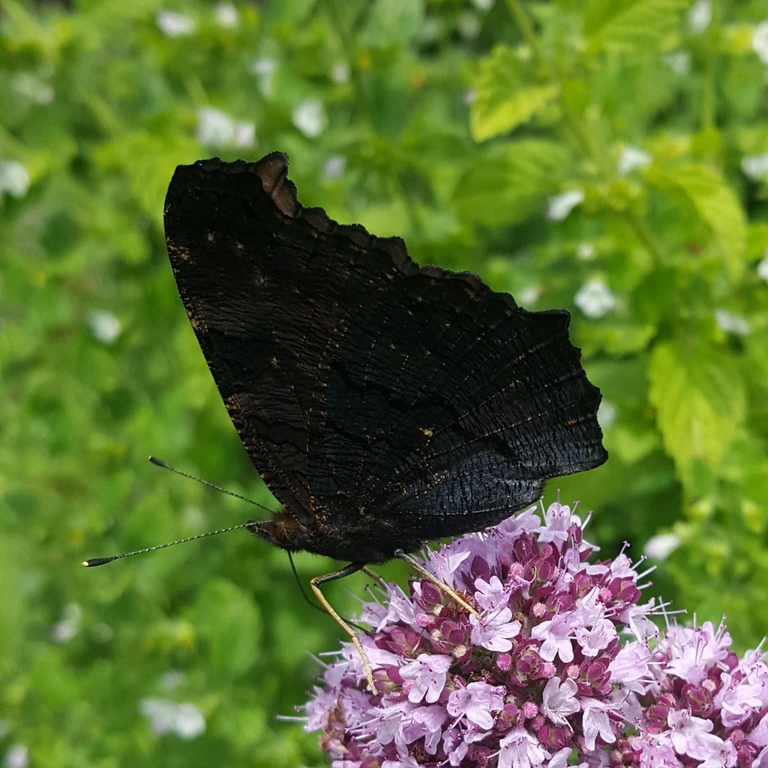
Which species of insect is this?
Aglais io
